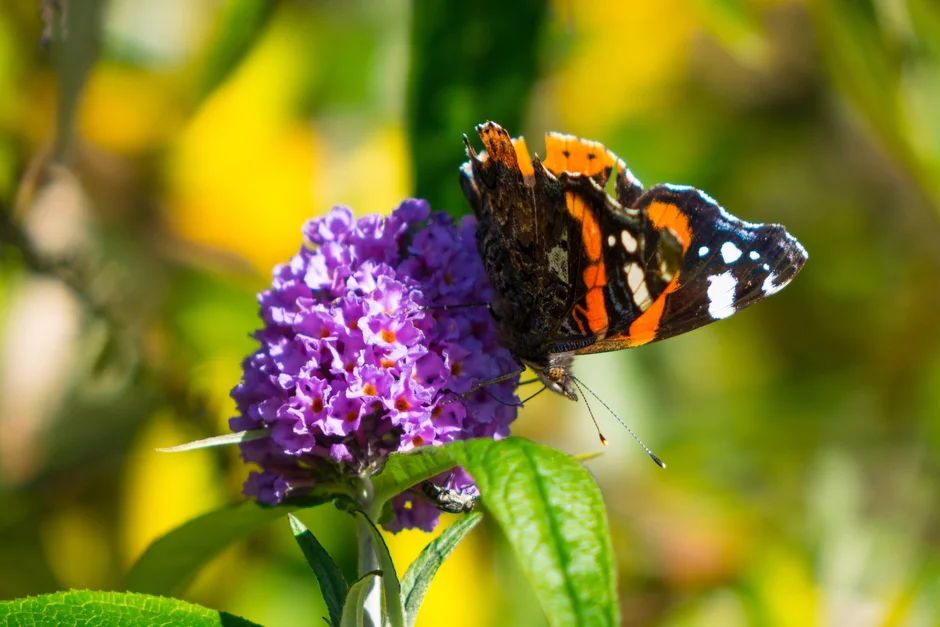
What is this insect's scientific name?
Vanessa atalanta
